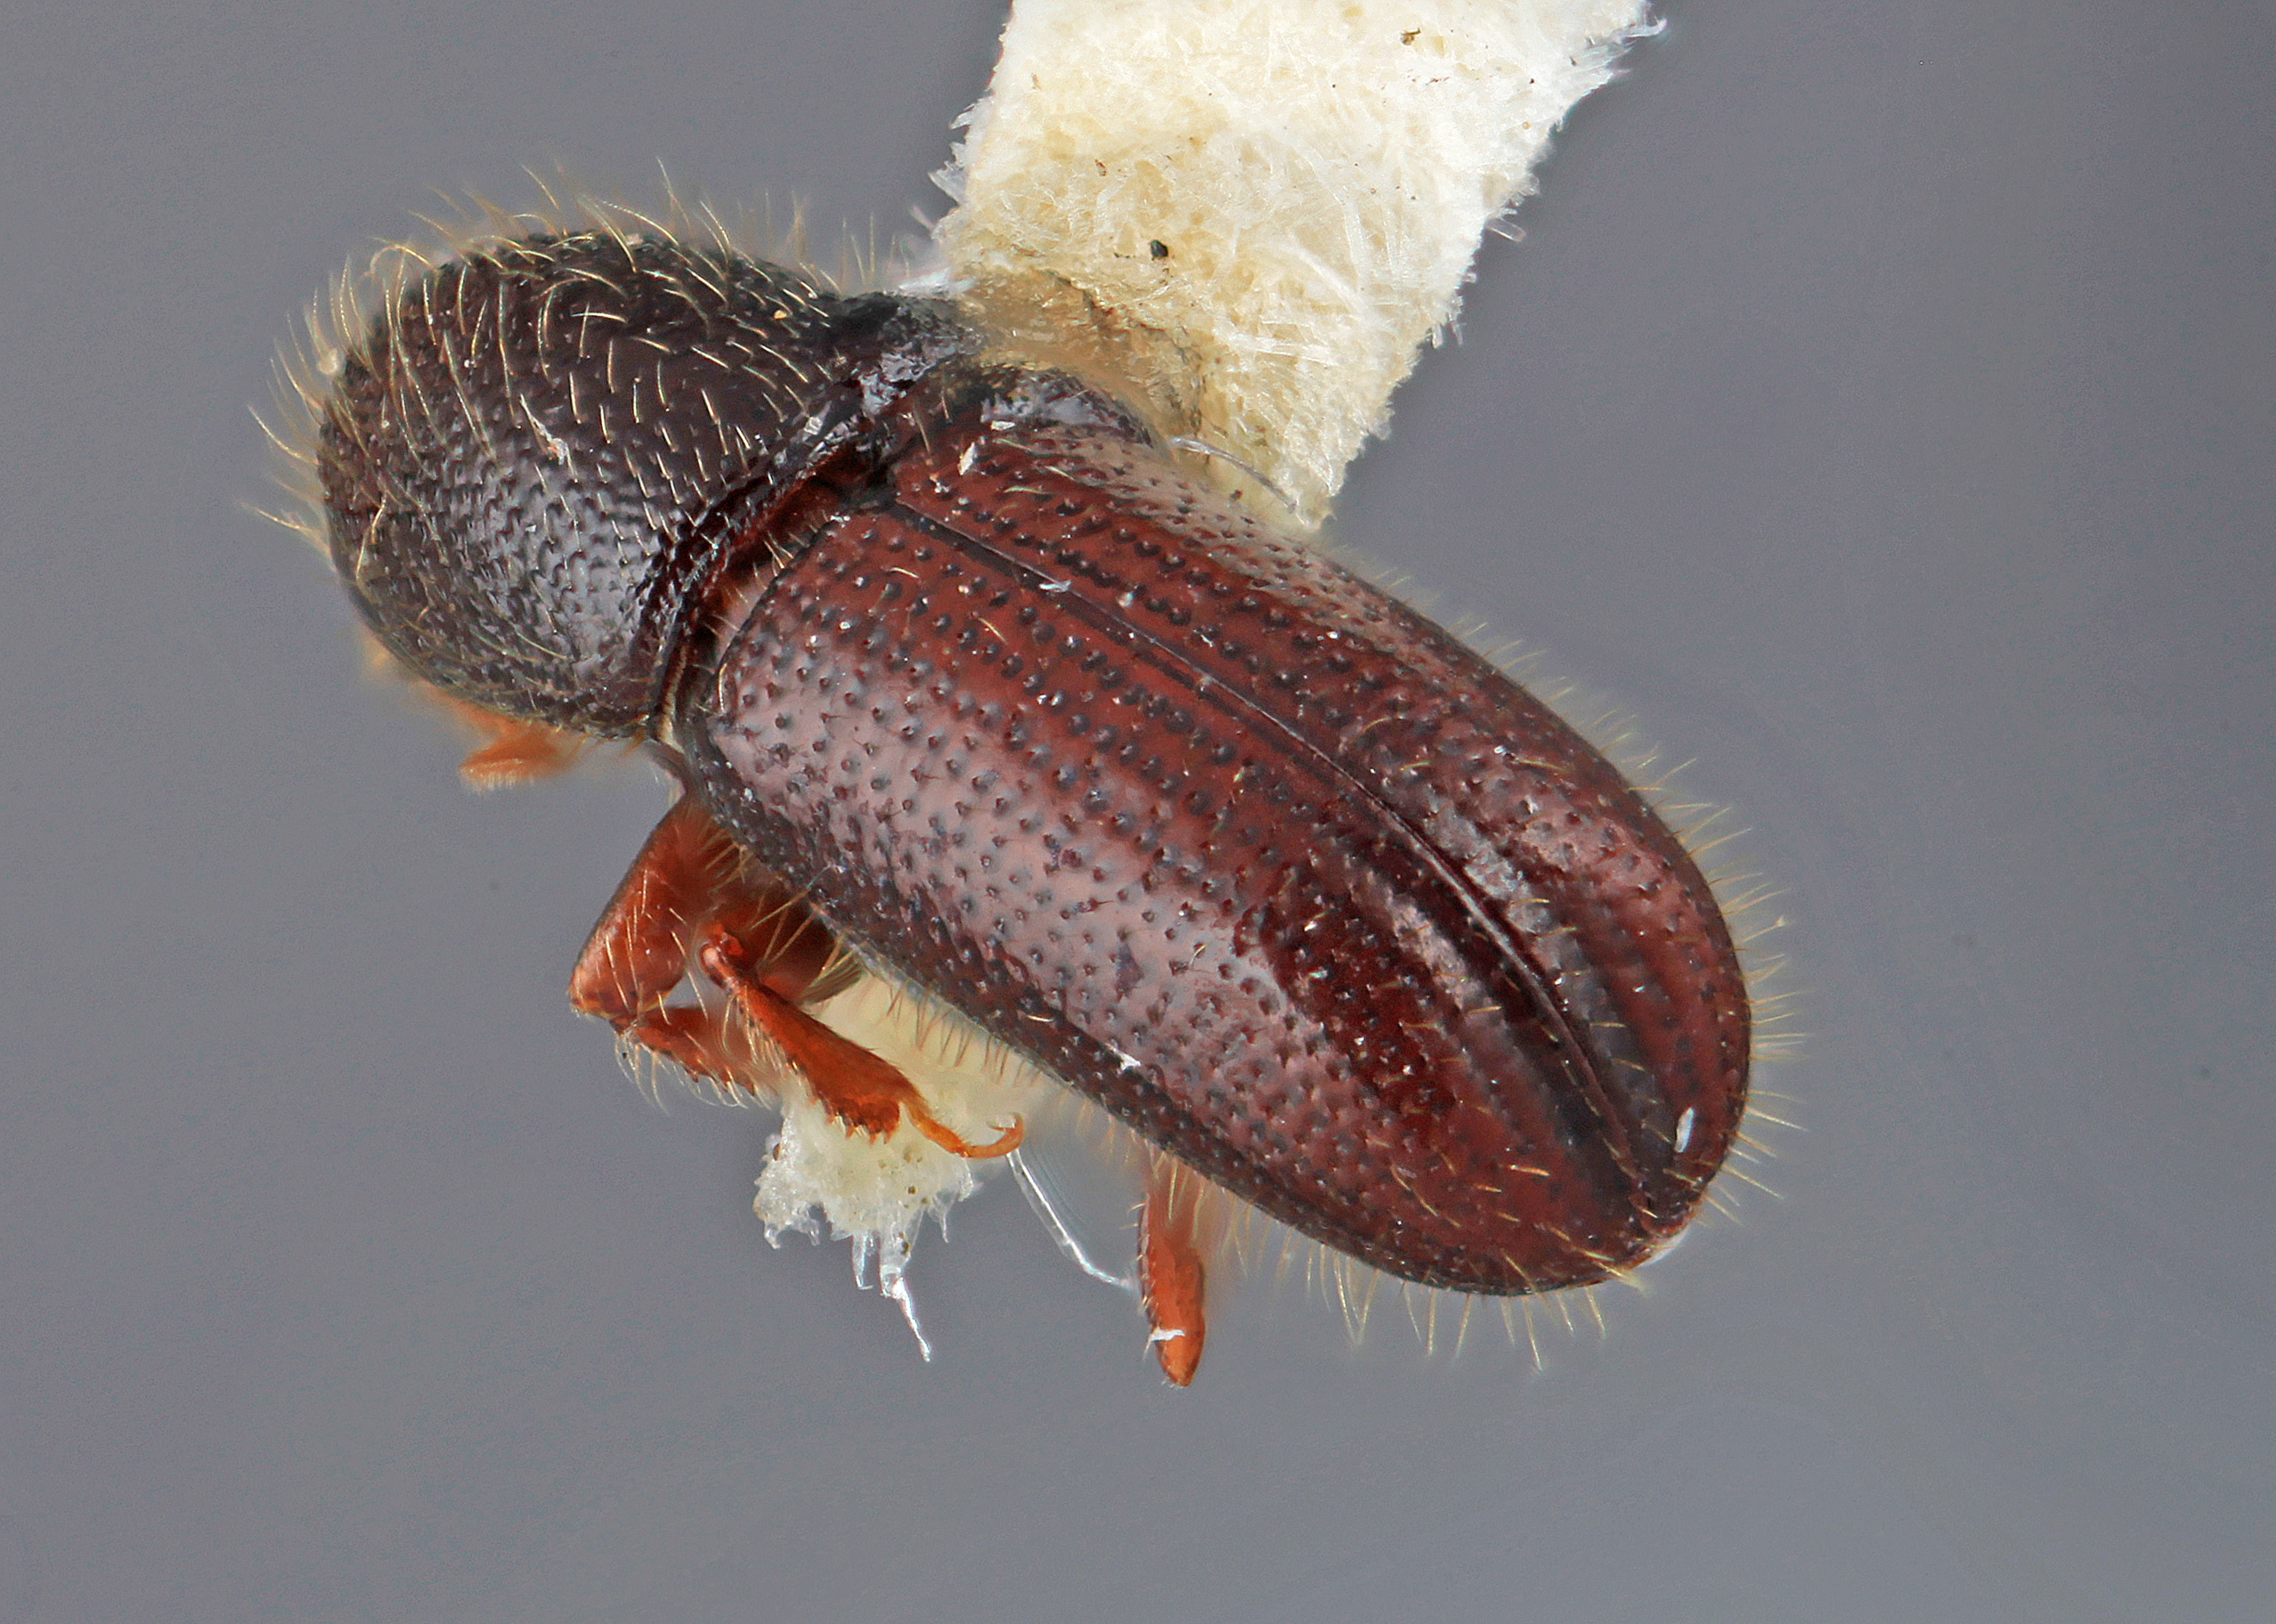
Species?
Dendrocranulus limbellus
